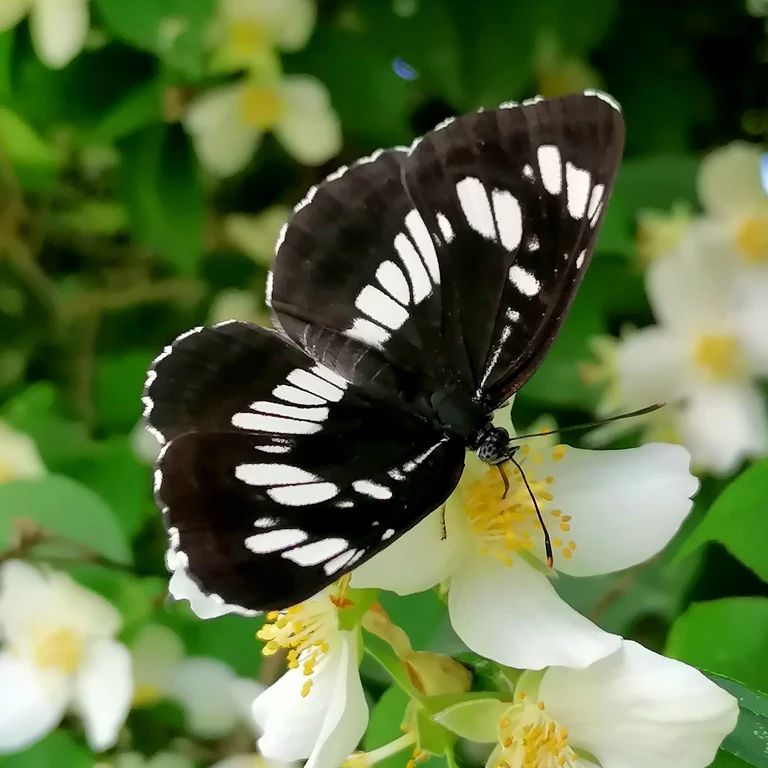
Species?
Neptis rivularis
